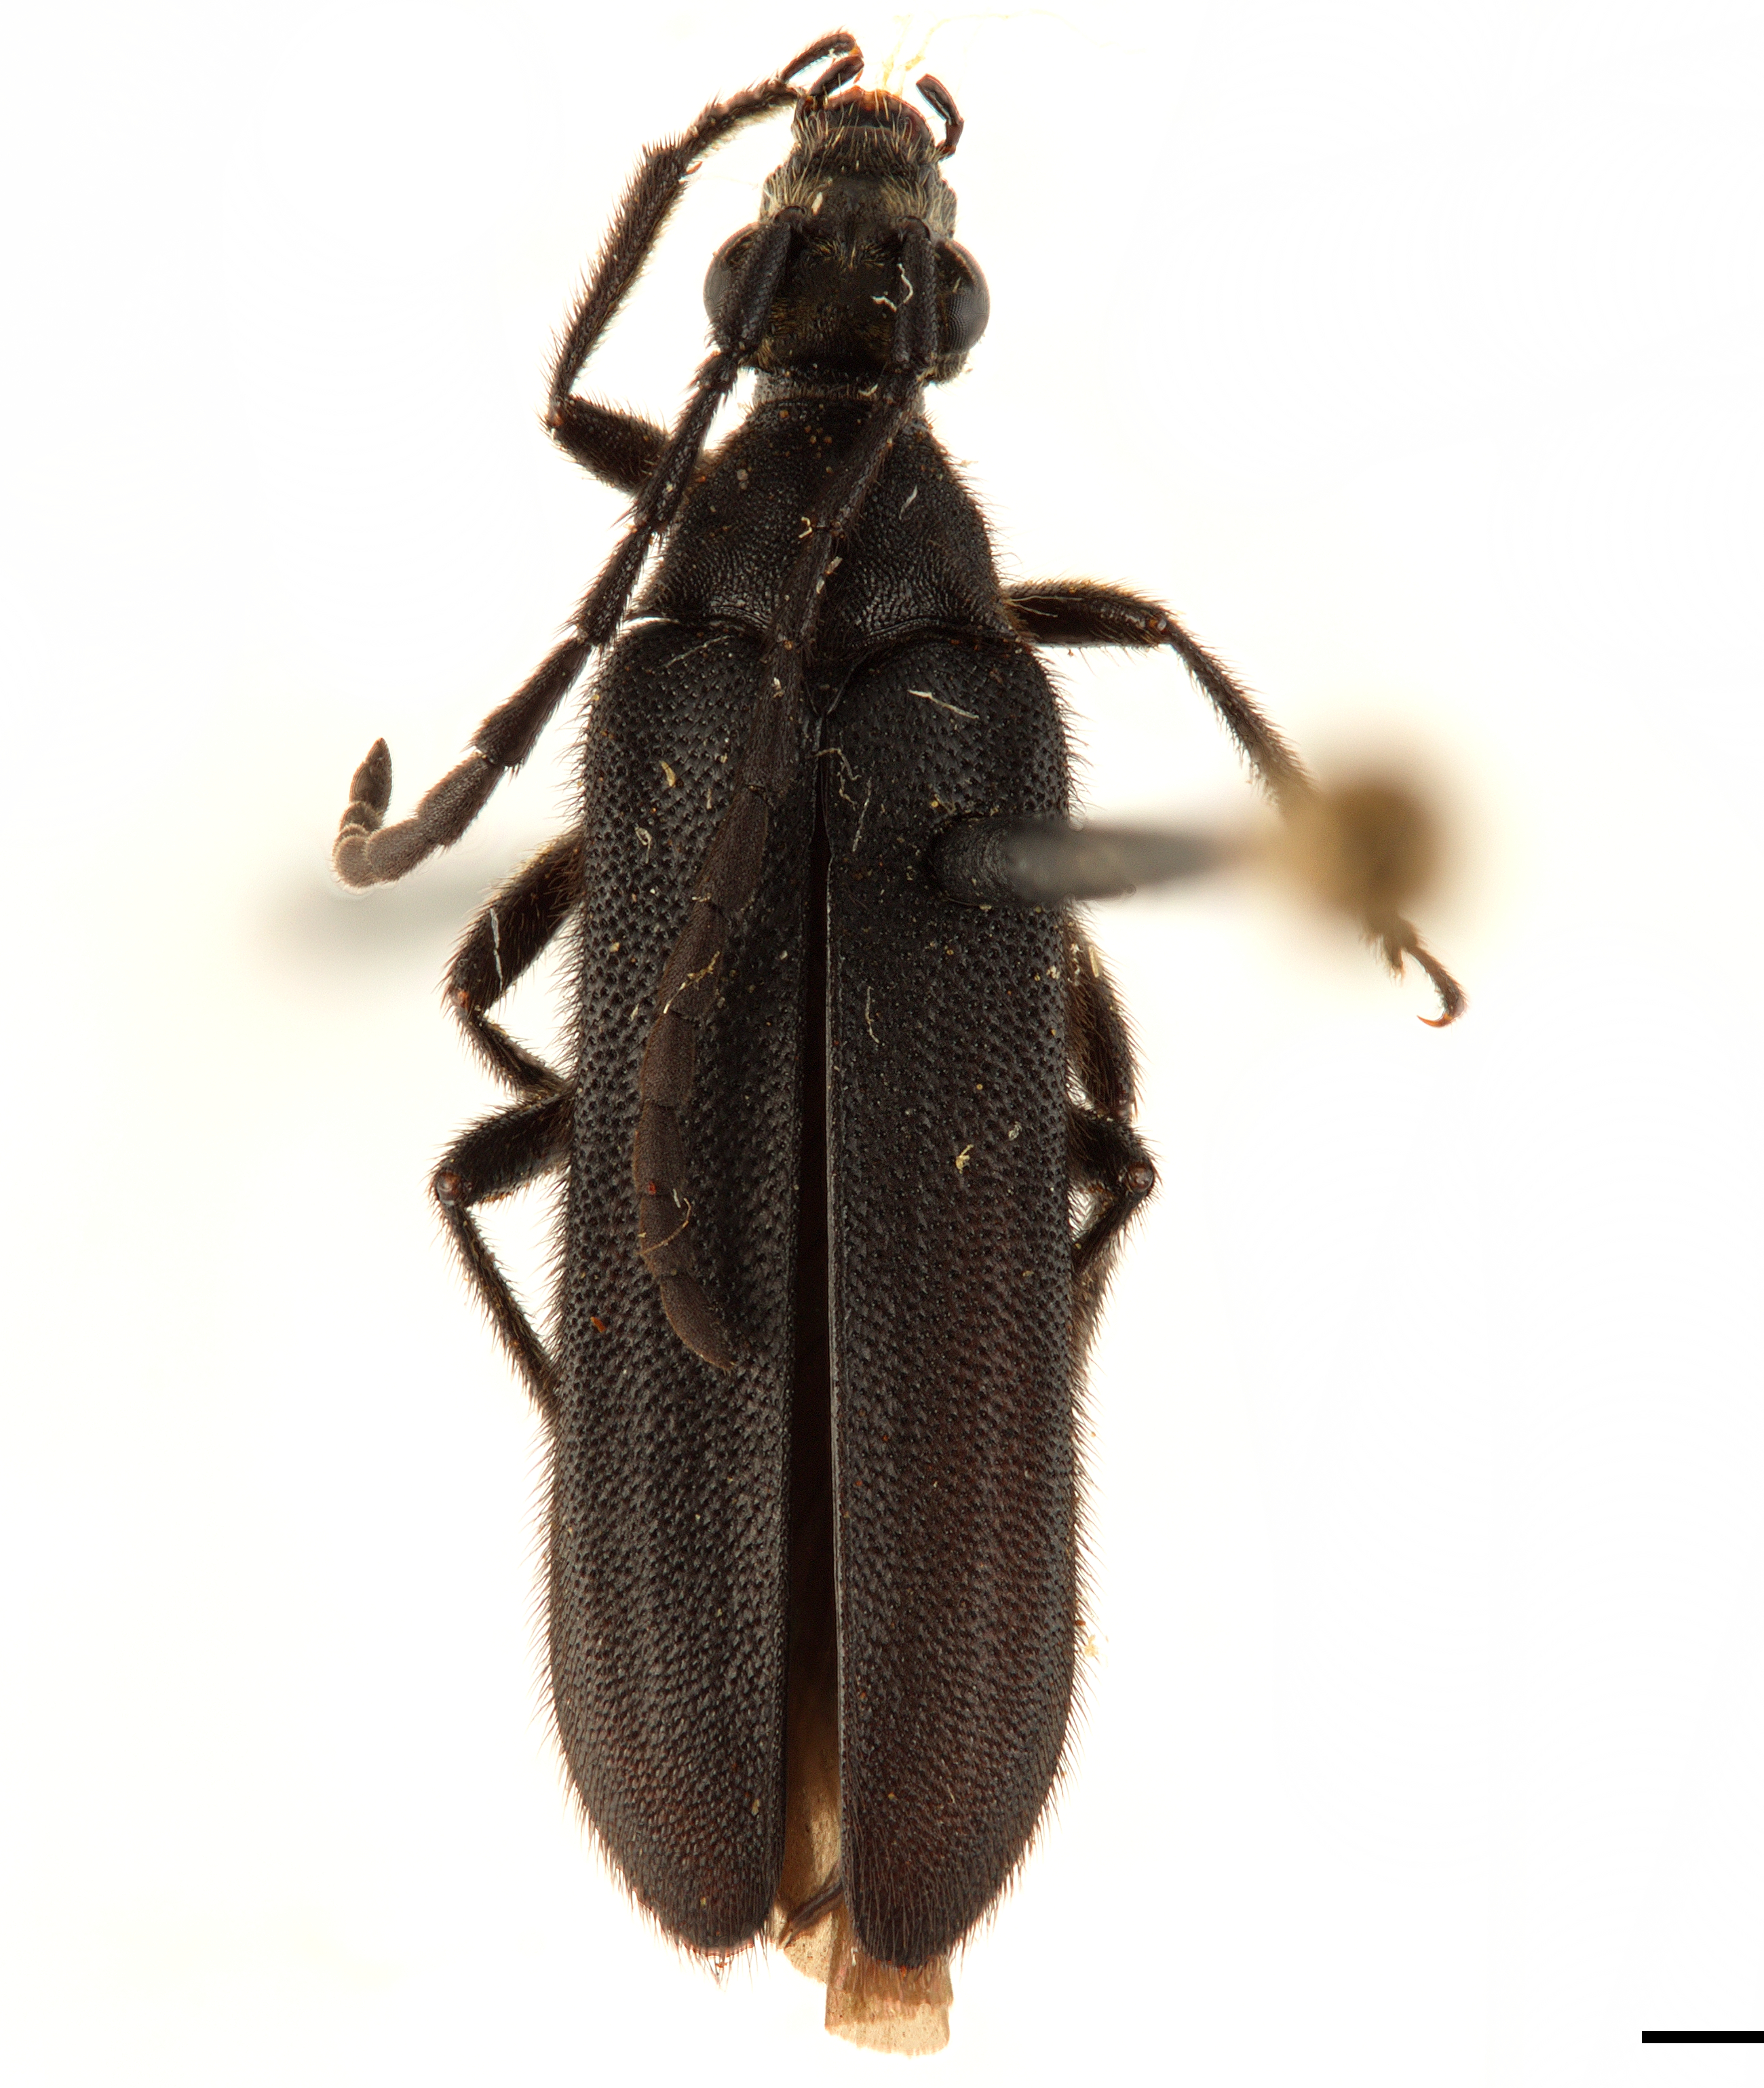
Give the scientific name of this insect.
Orthochoriolaus chihuahuae
